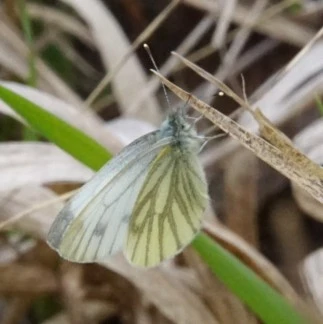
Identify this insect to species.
Pieris napi
